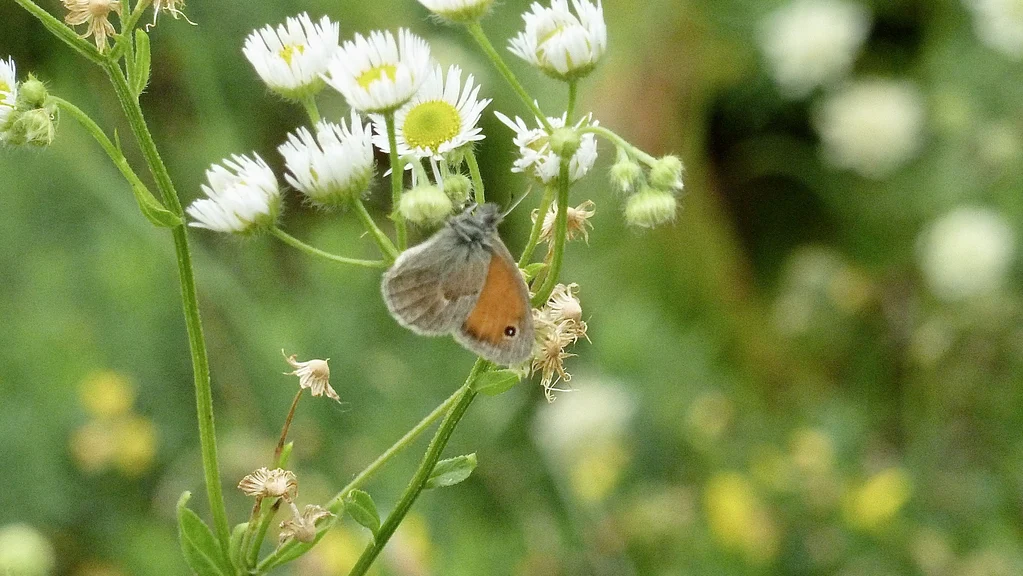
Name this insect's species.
Coenonympha pamphilus
